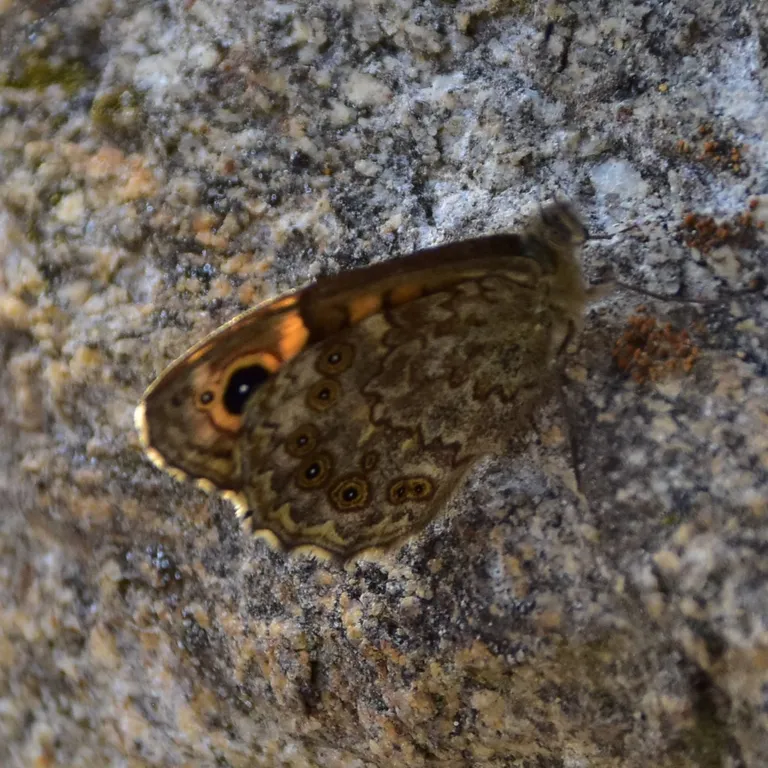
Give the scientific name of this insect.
Lasiommata megera (also Pararge megera)
